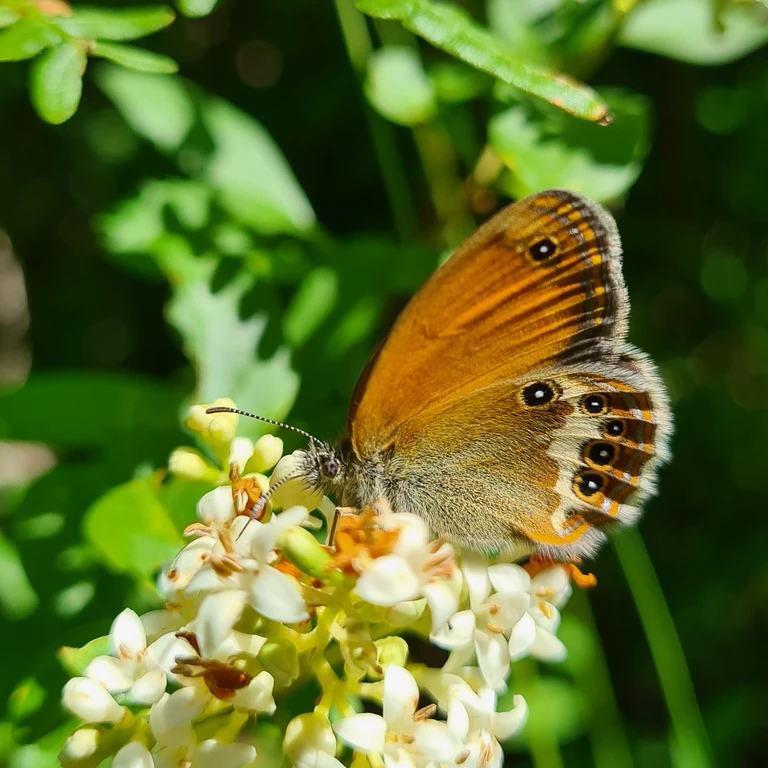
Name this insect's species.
Coenonympha arcania
